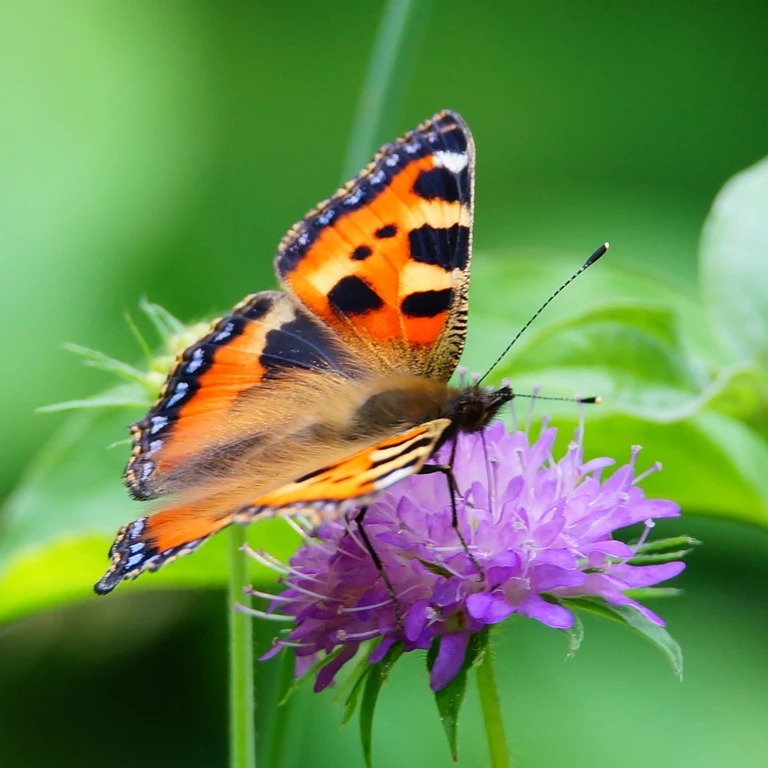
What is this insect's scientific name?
Aglais urticae
